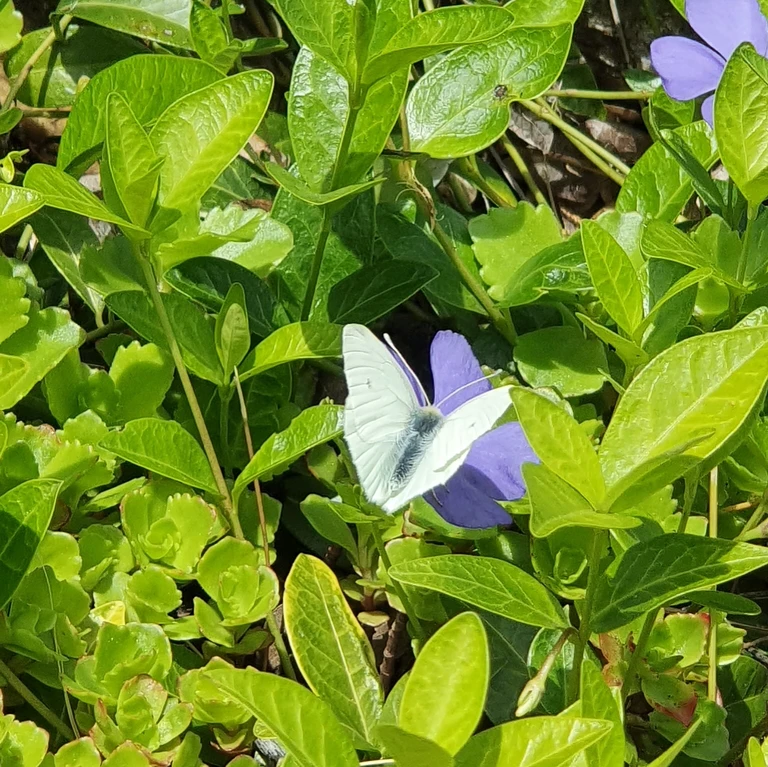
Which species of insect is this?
Pieris rapae
